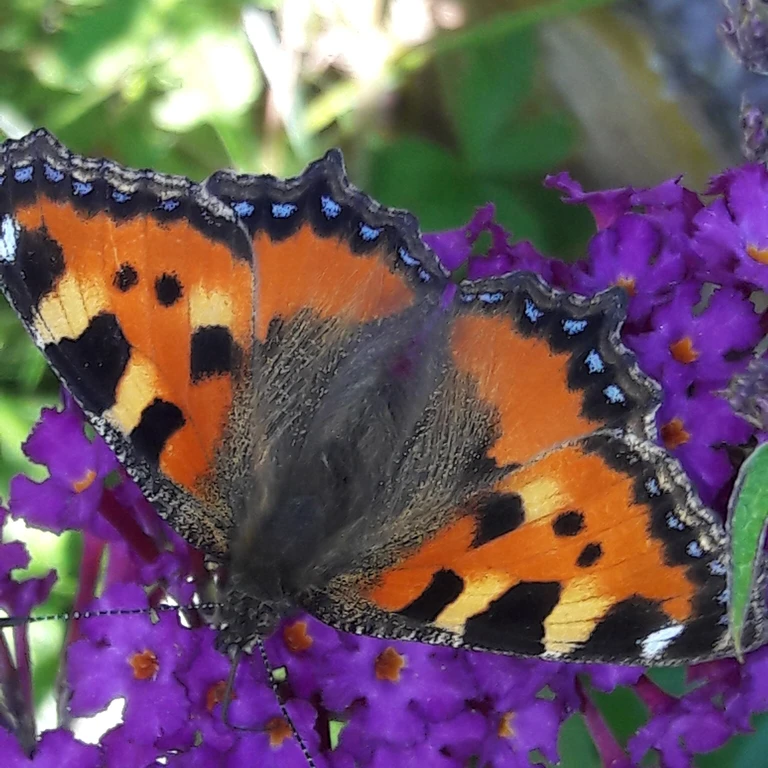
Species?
Aglais urticae
